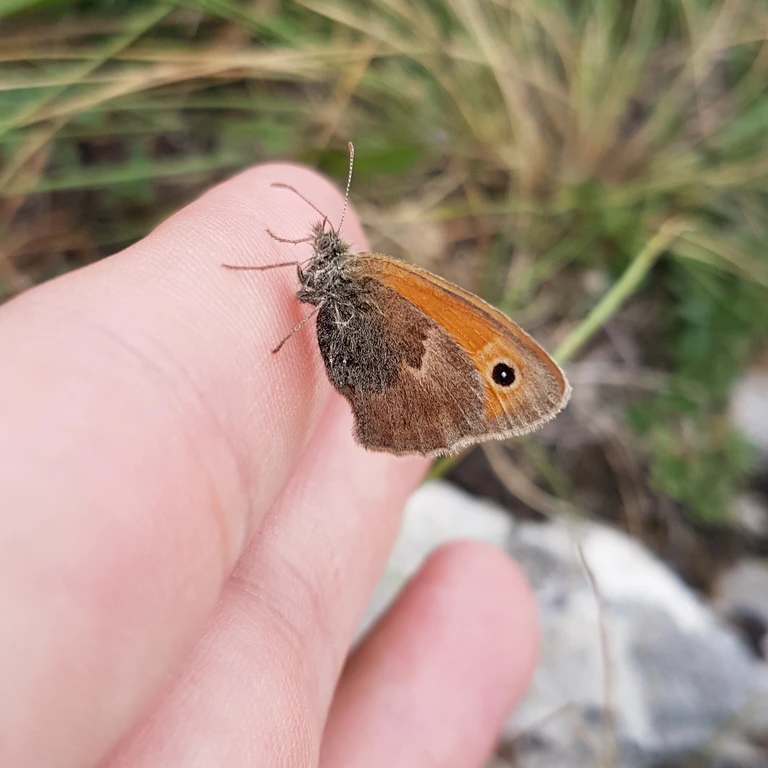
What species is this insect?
Coenonympha pamphilus
